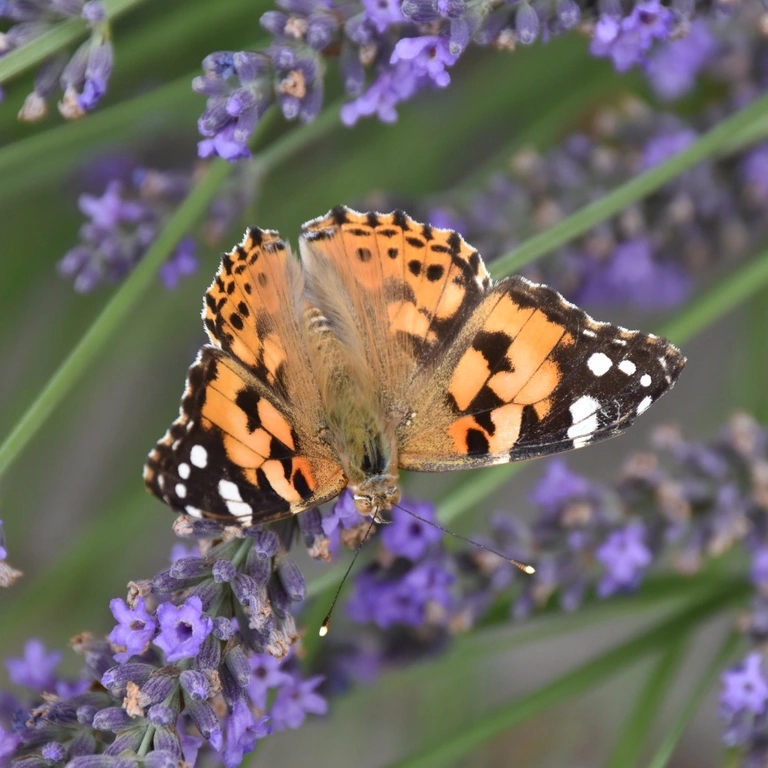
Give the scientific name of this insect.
Vanessa cardui
